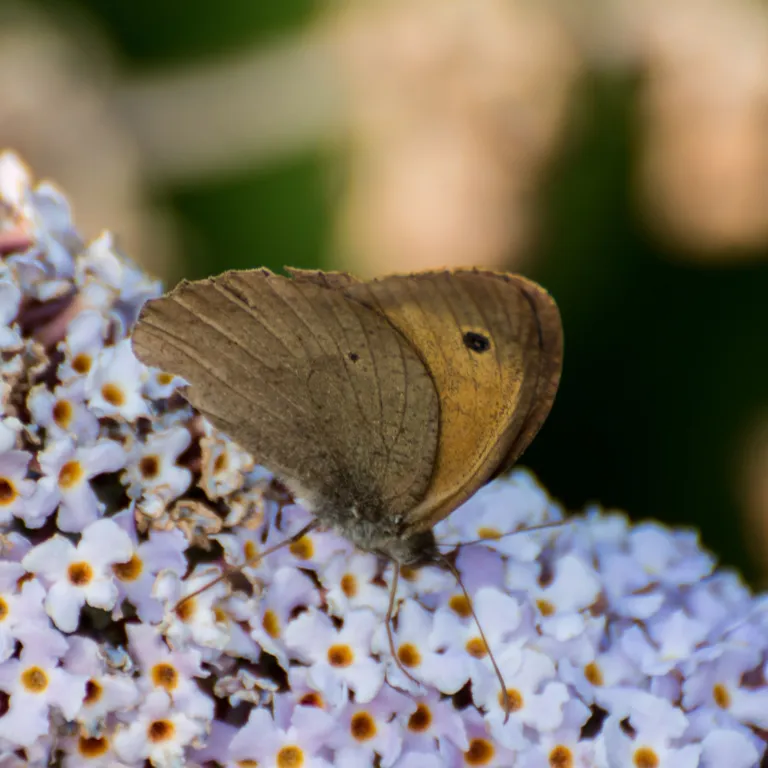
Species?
Maniola jurtina
